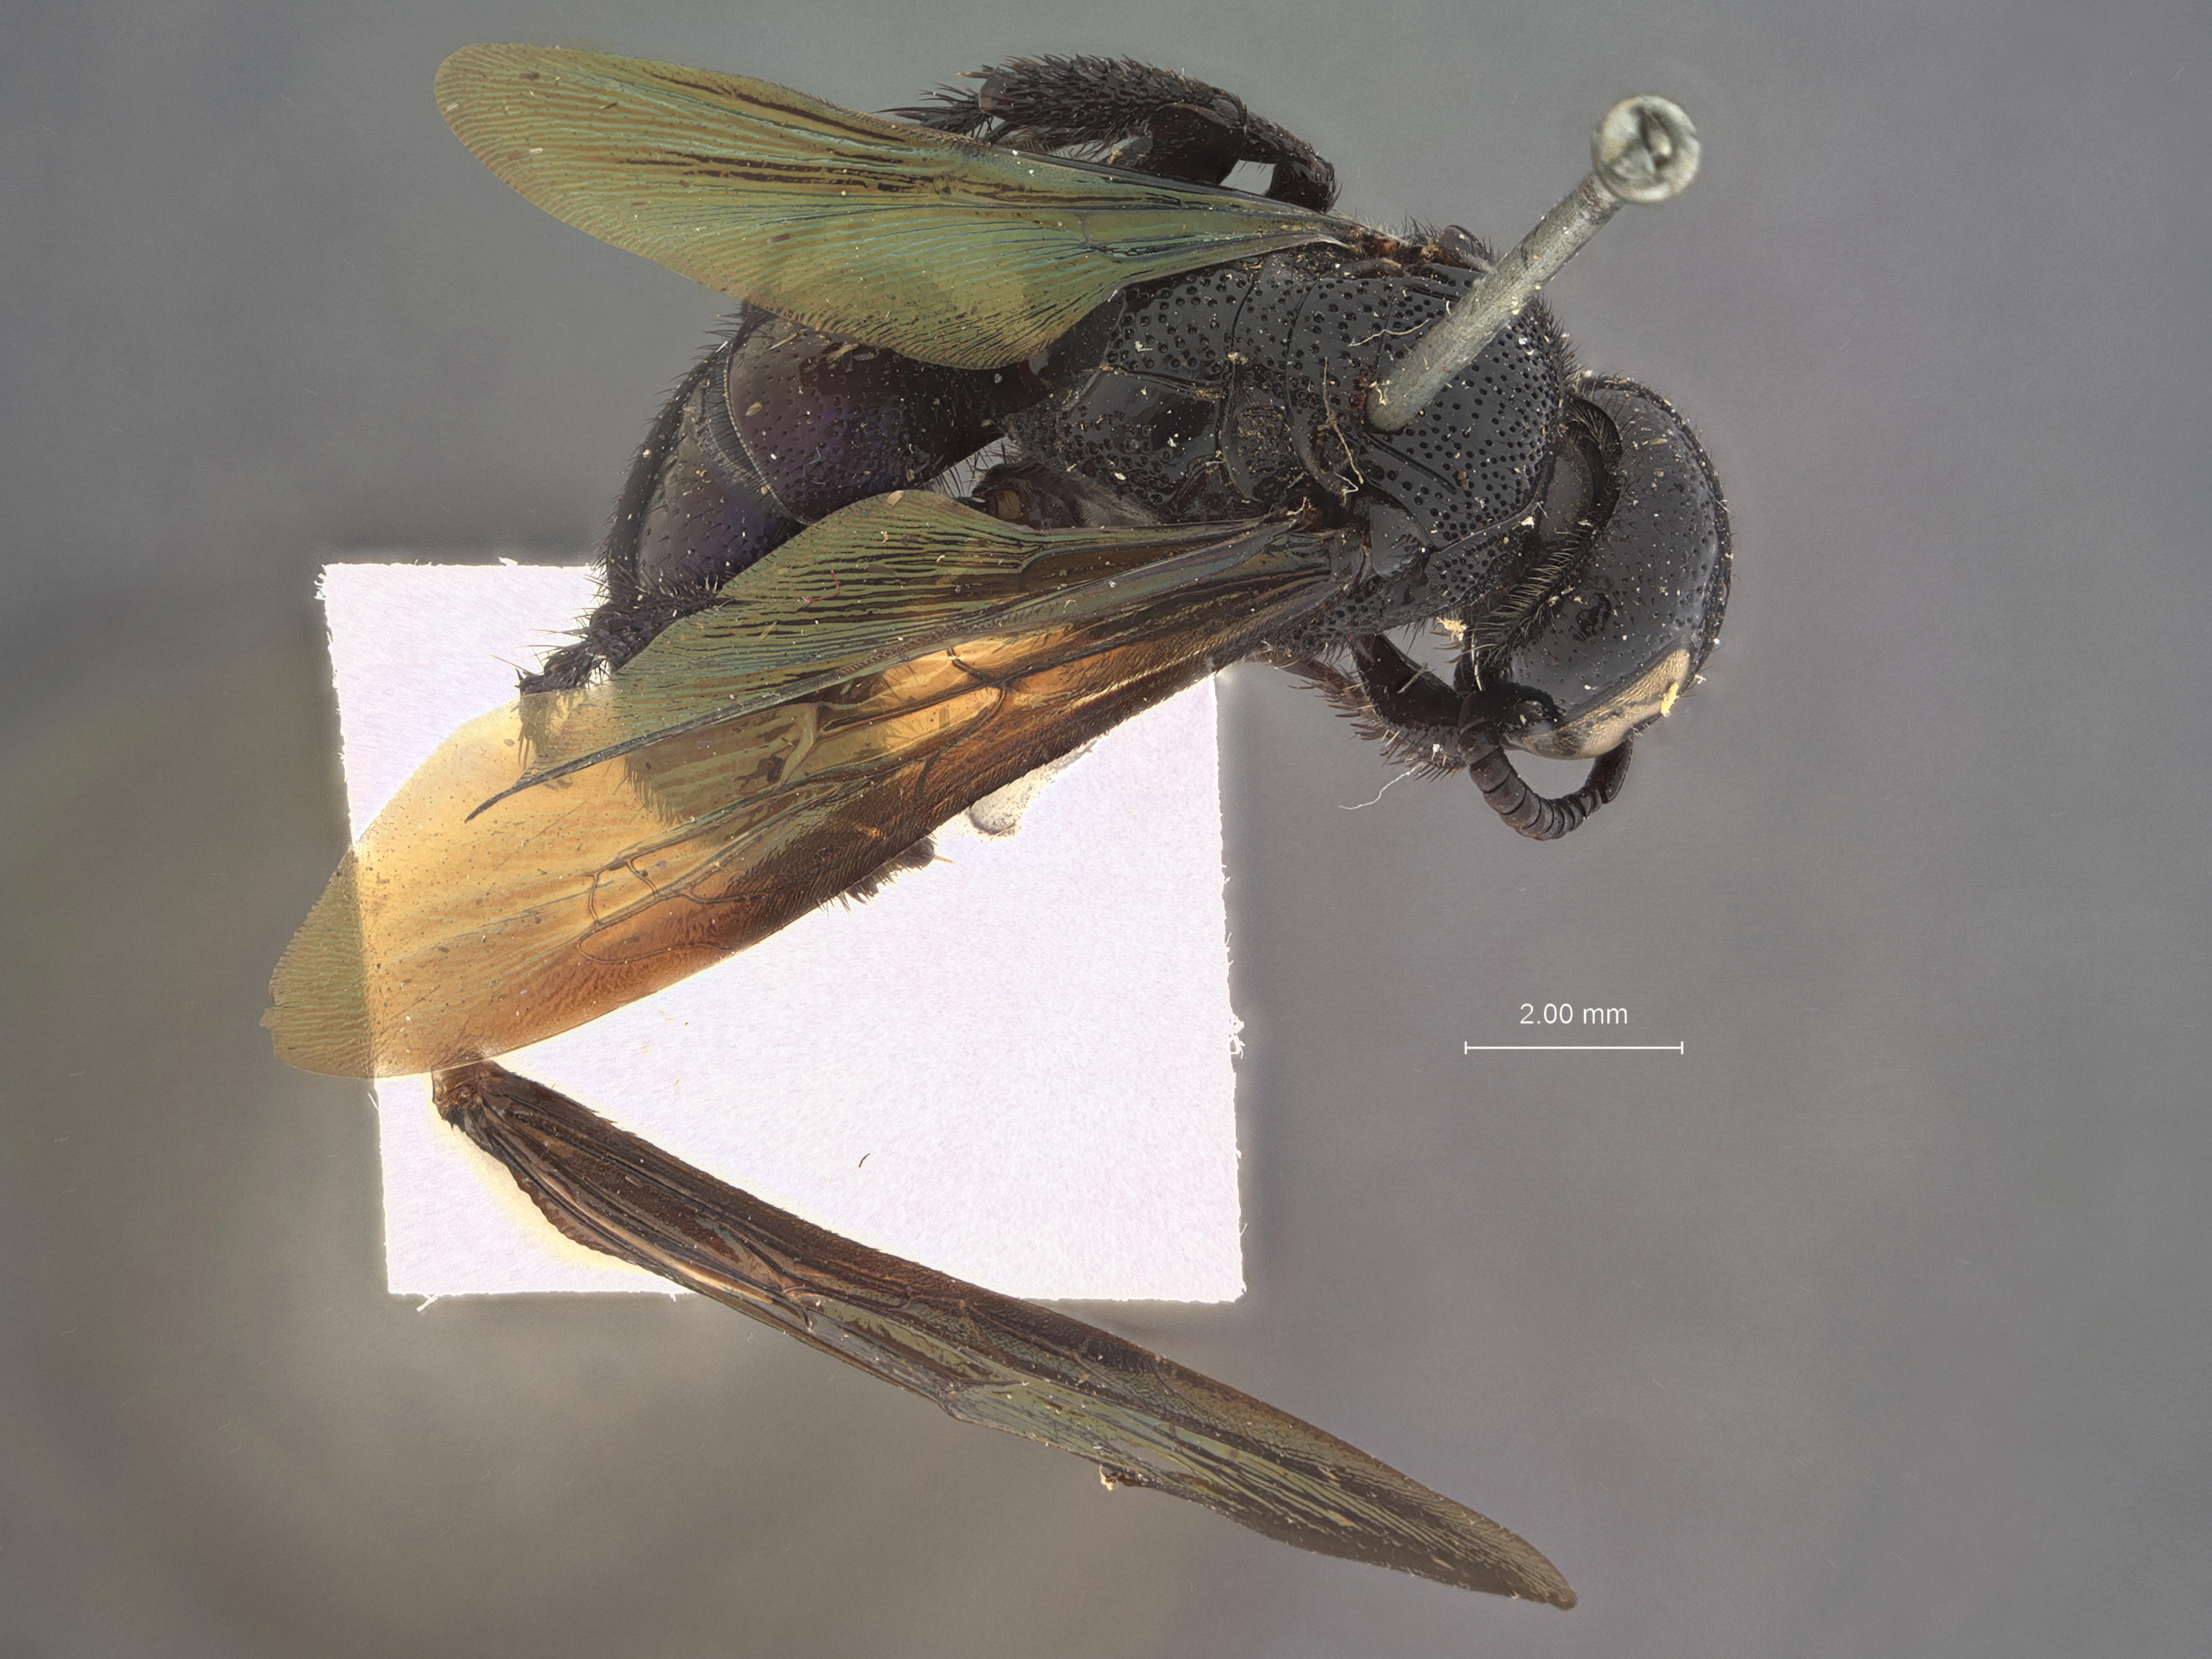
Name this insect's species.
Triscolia bellina
